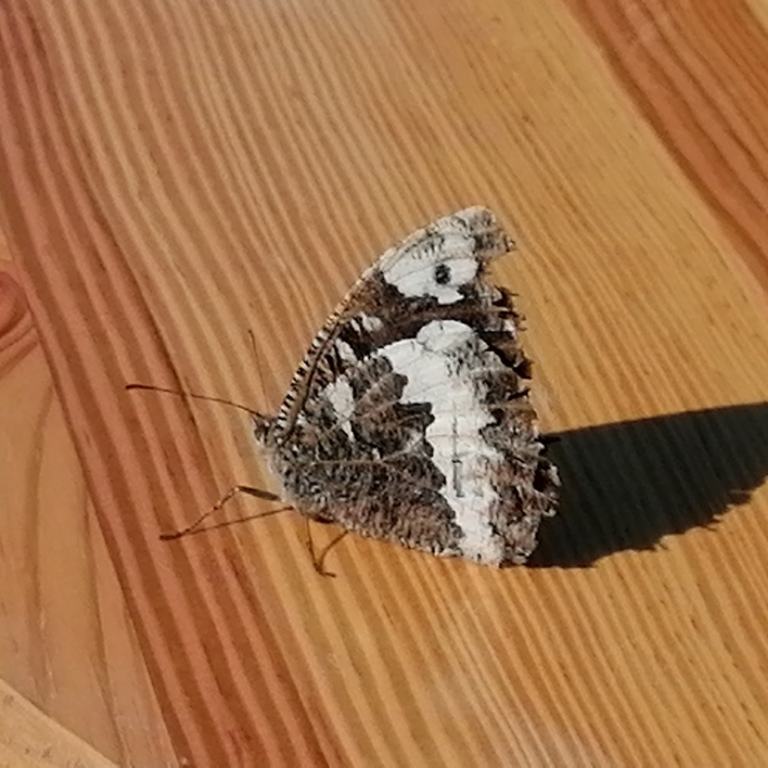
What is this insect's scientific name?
Brintesia circe
